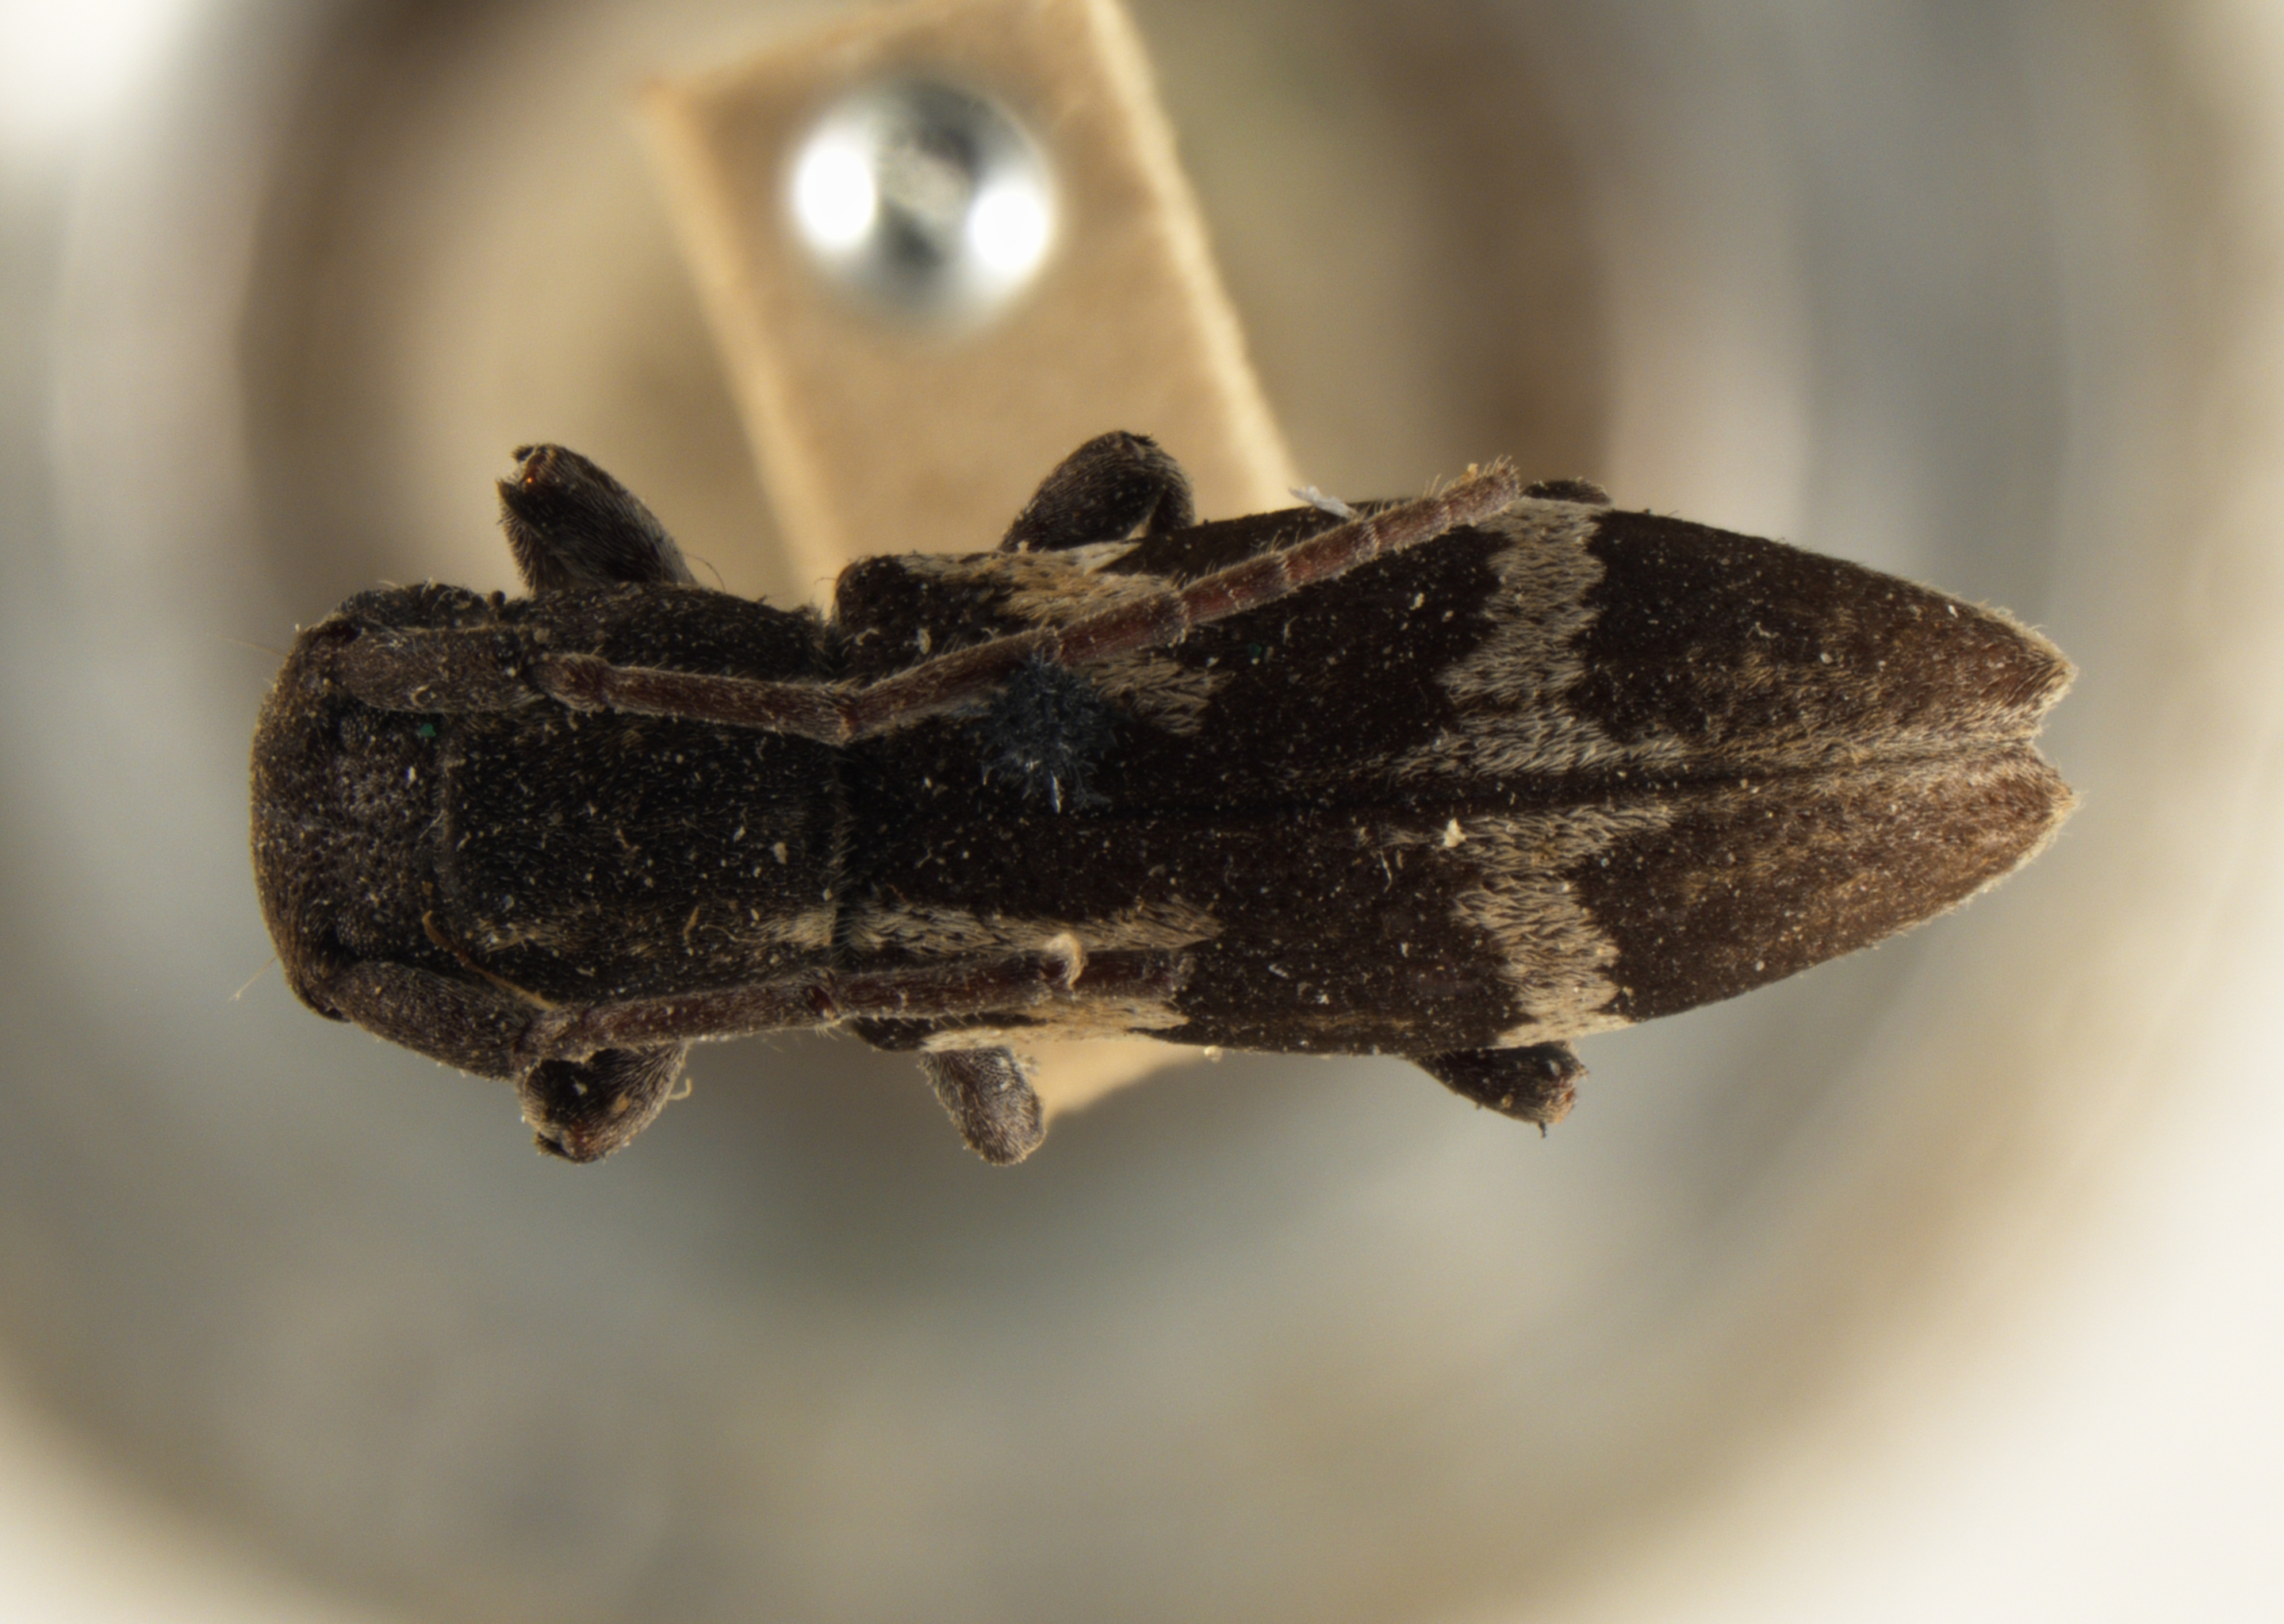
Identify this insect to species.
Niphotragulus pictus
